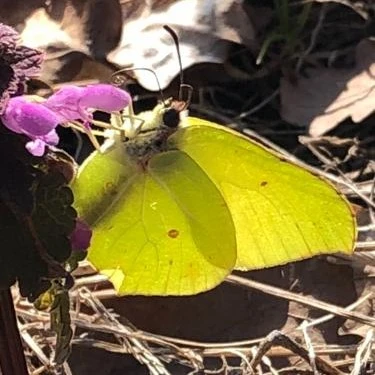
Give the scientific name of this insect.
Gonepteryx rhamni
